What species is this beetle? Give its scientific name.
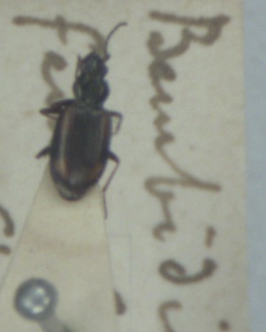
Bembidion bruxellense
